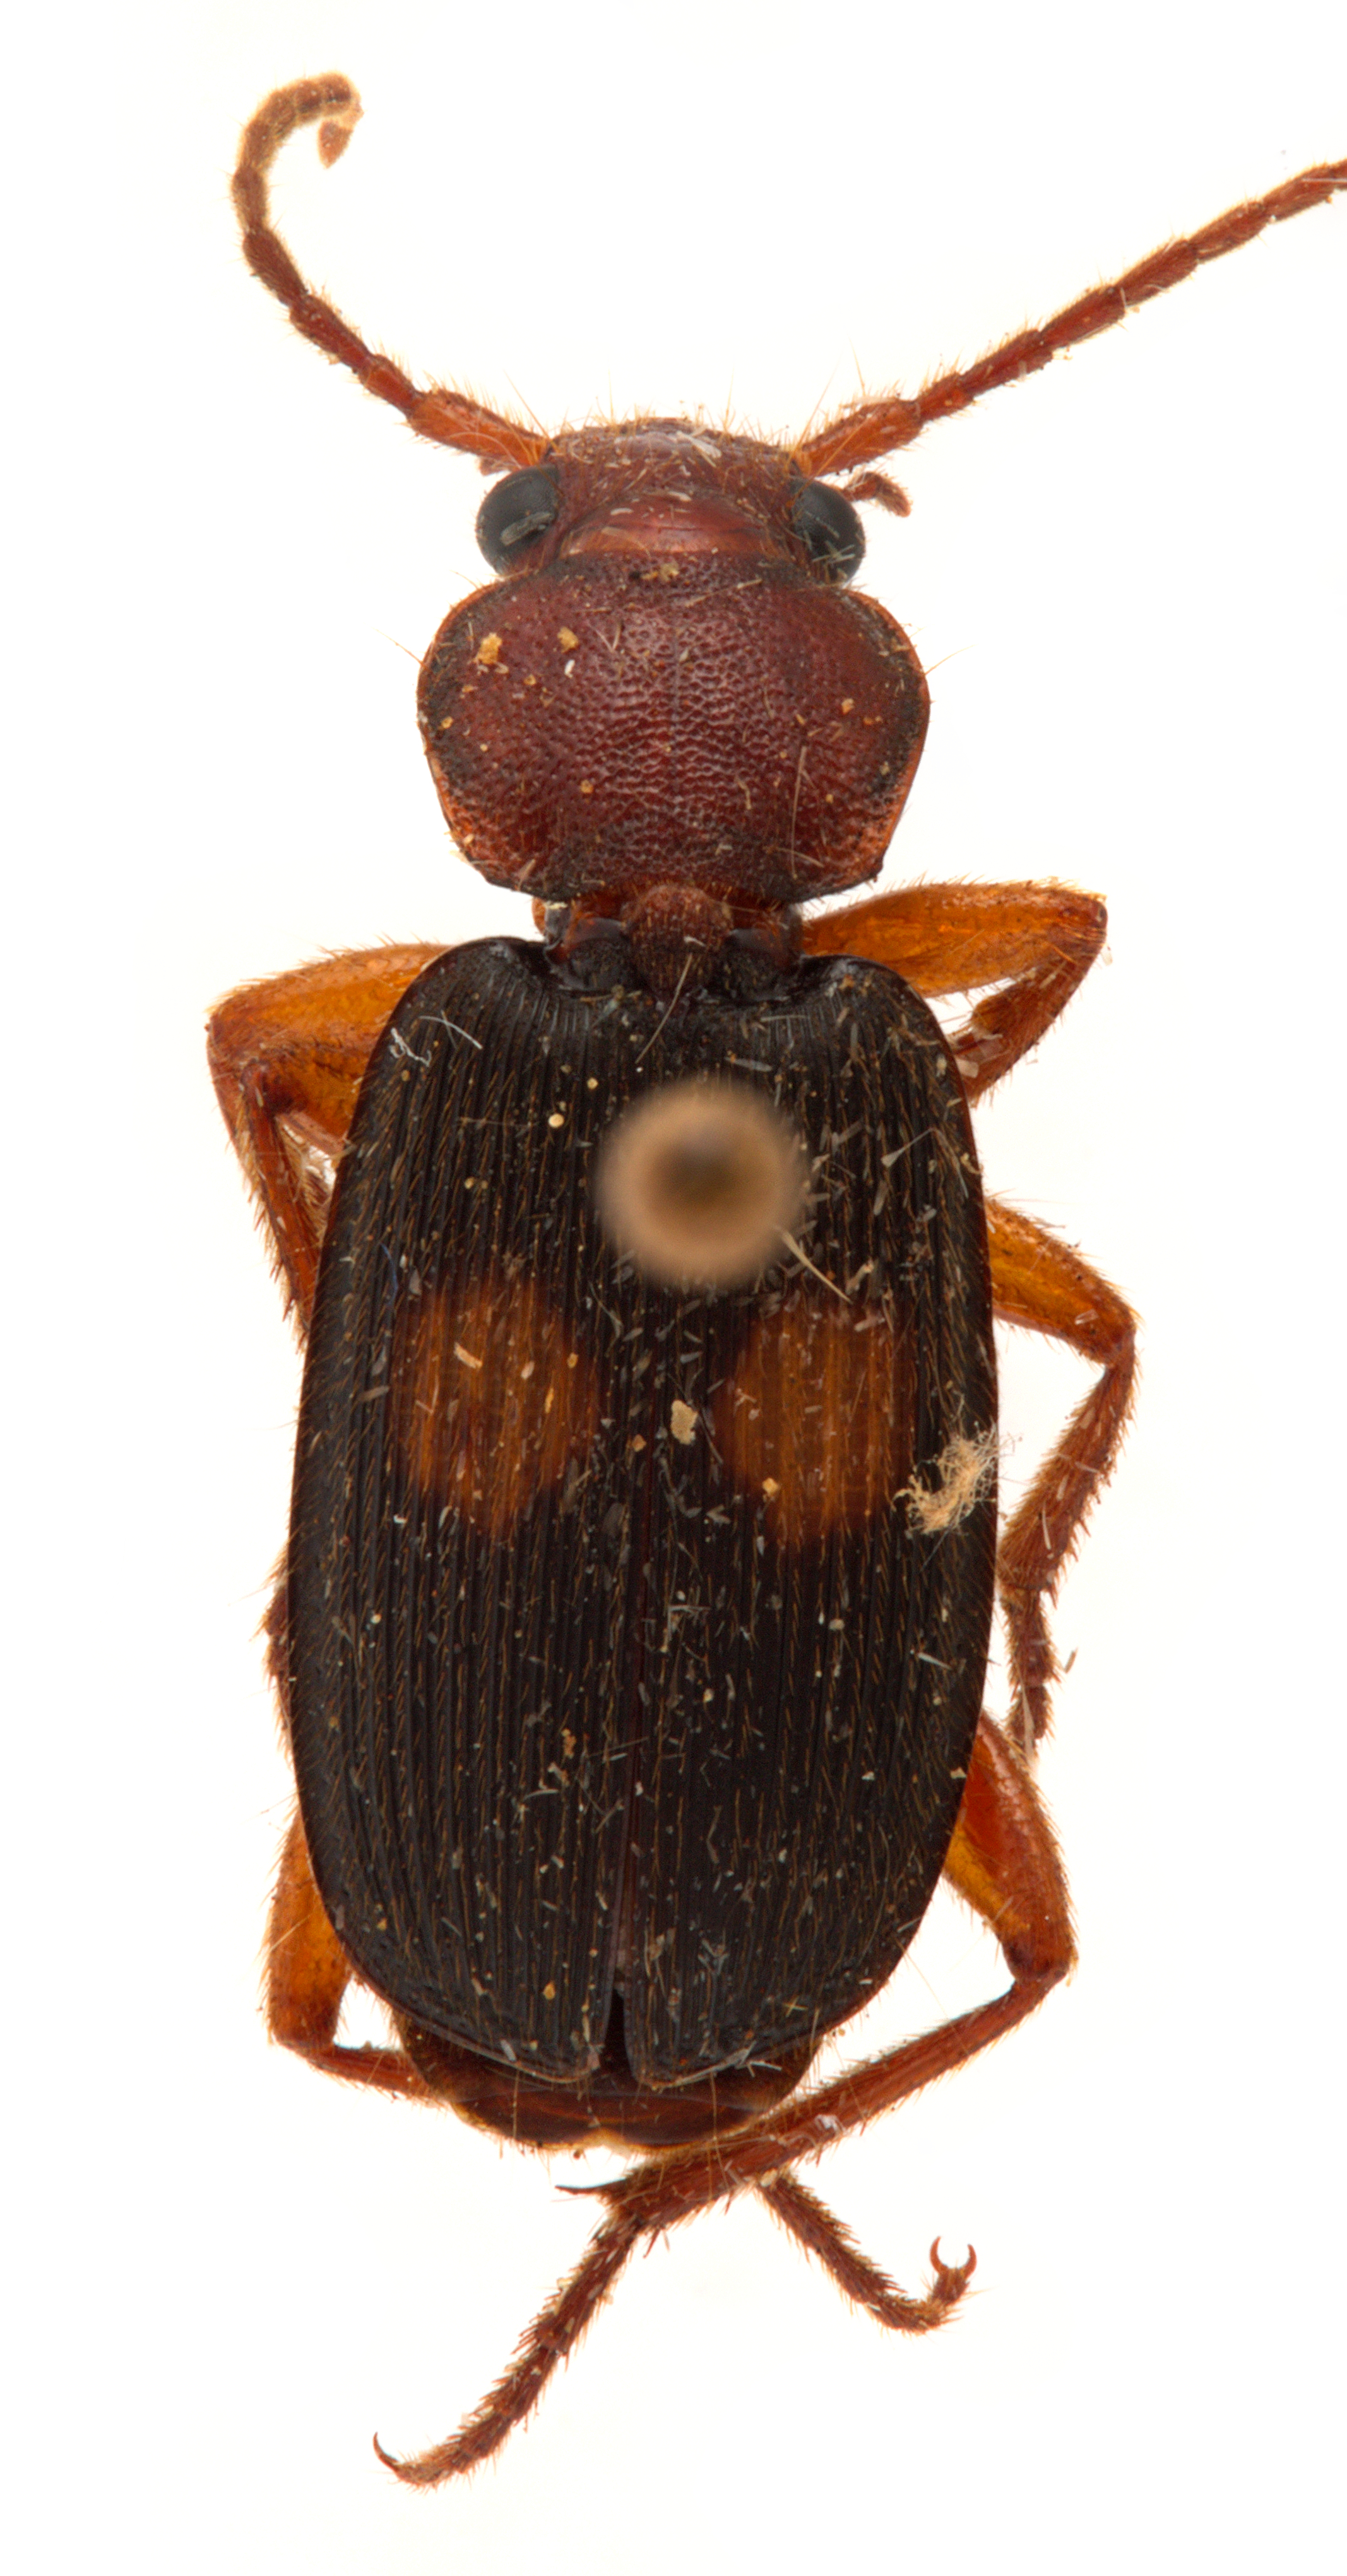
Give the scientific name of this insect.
Planetes ruficeps
